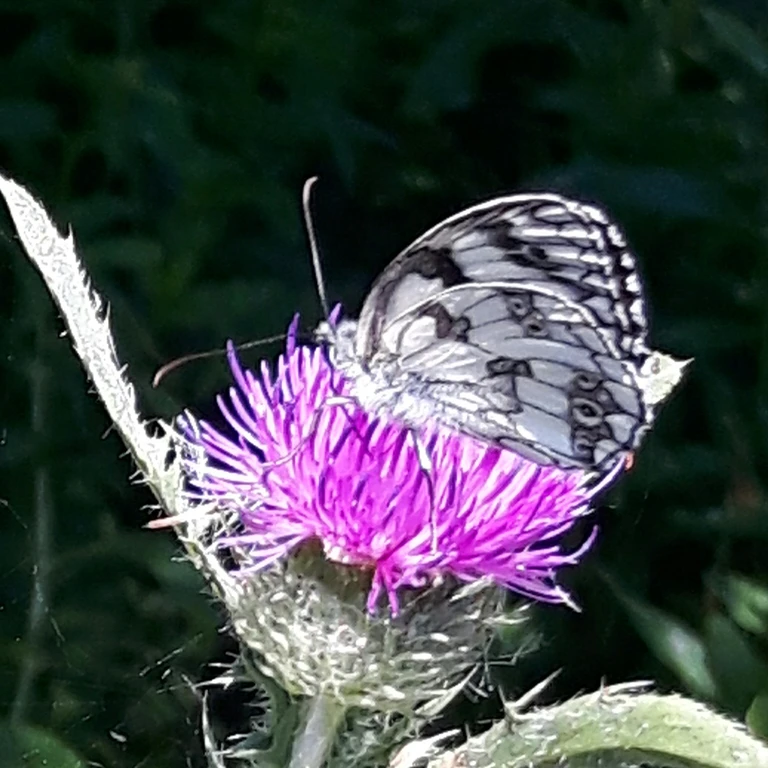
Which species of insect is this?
Melanargia galathea
